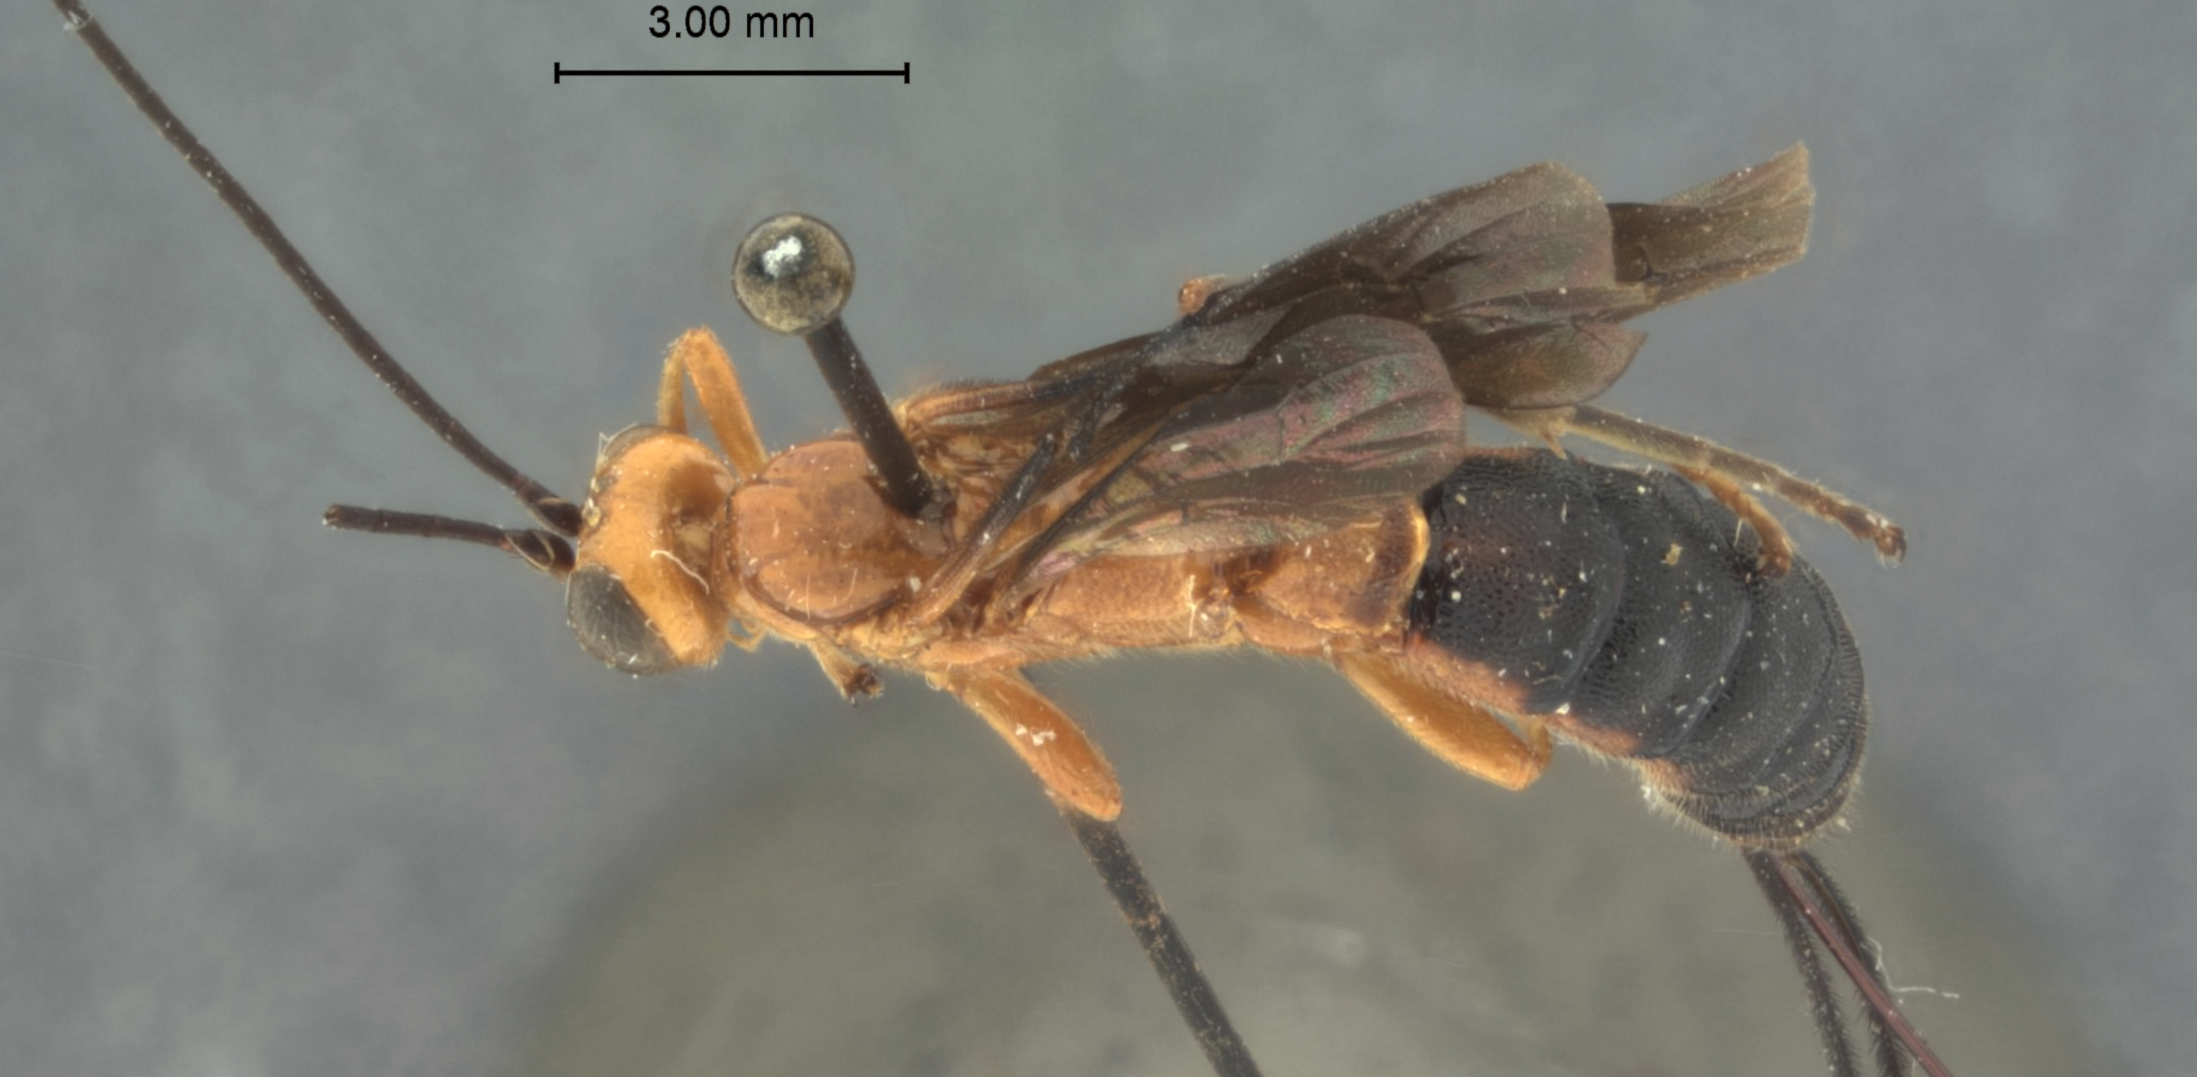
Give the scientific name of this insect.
Flavopimpla bicolor
